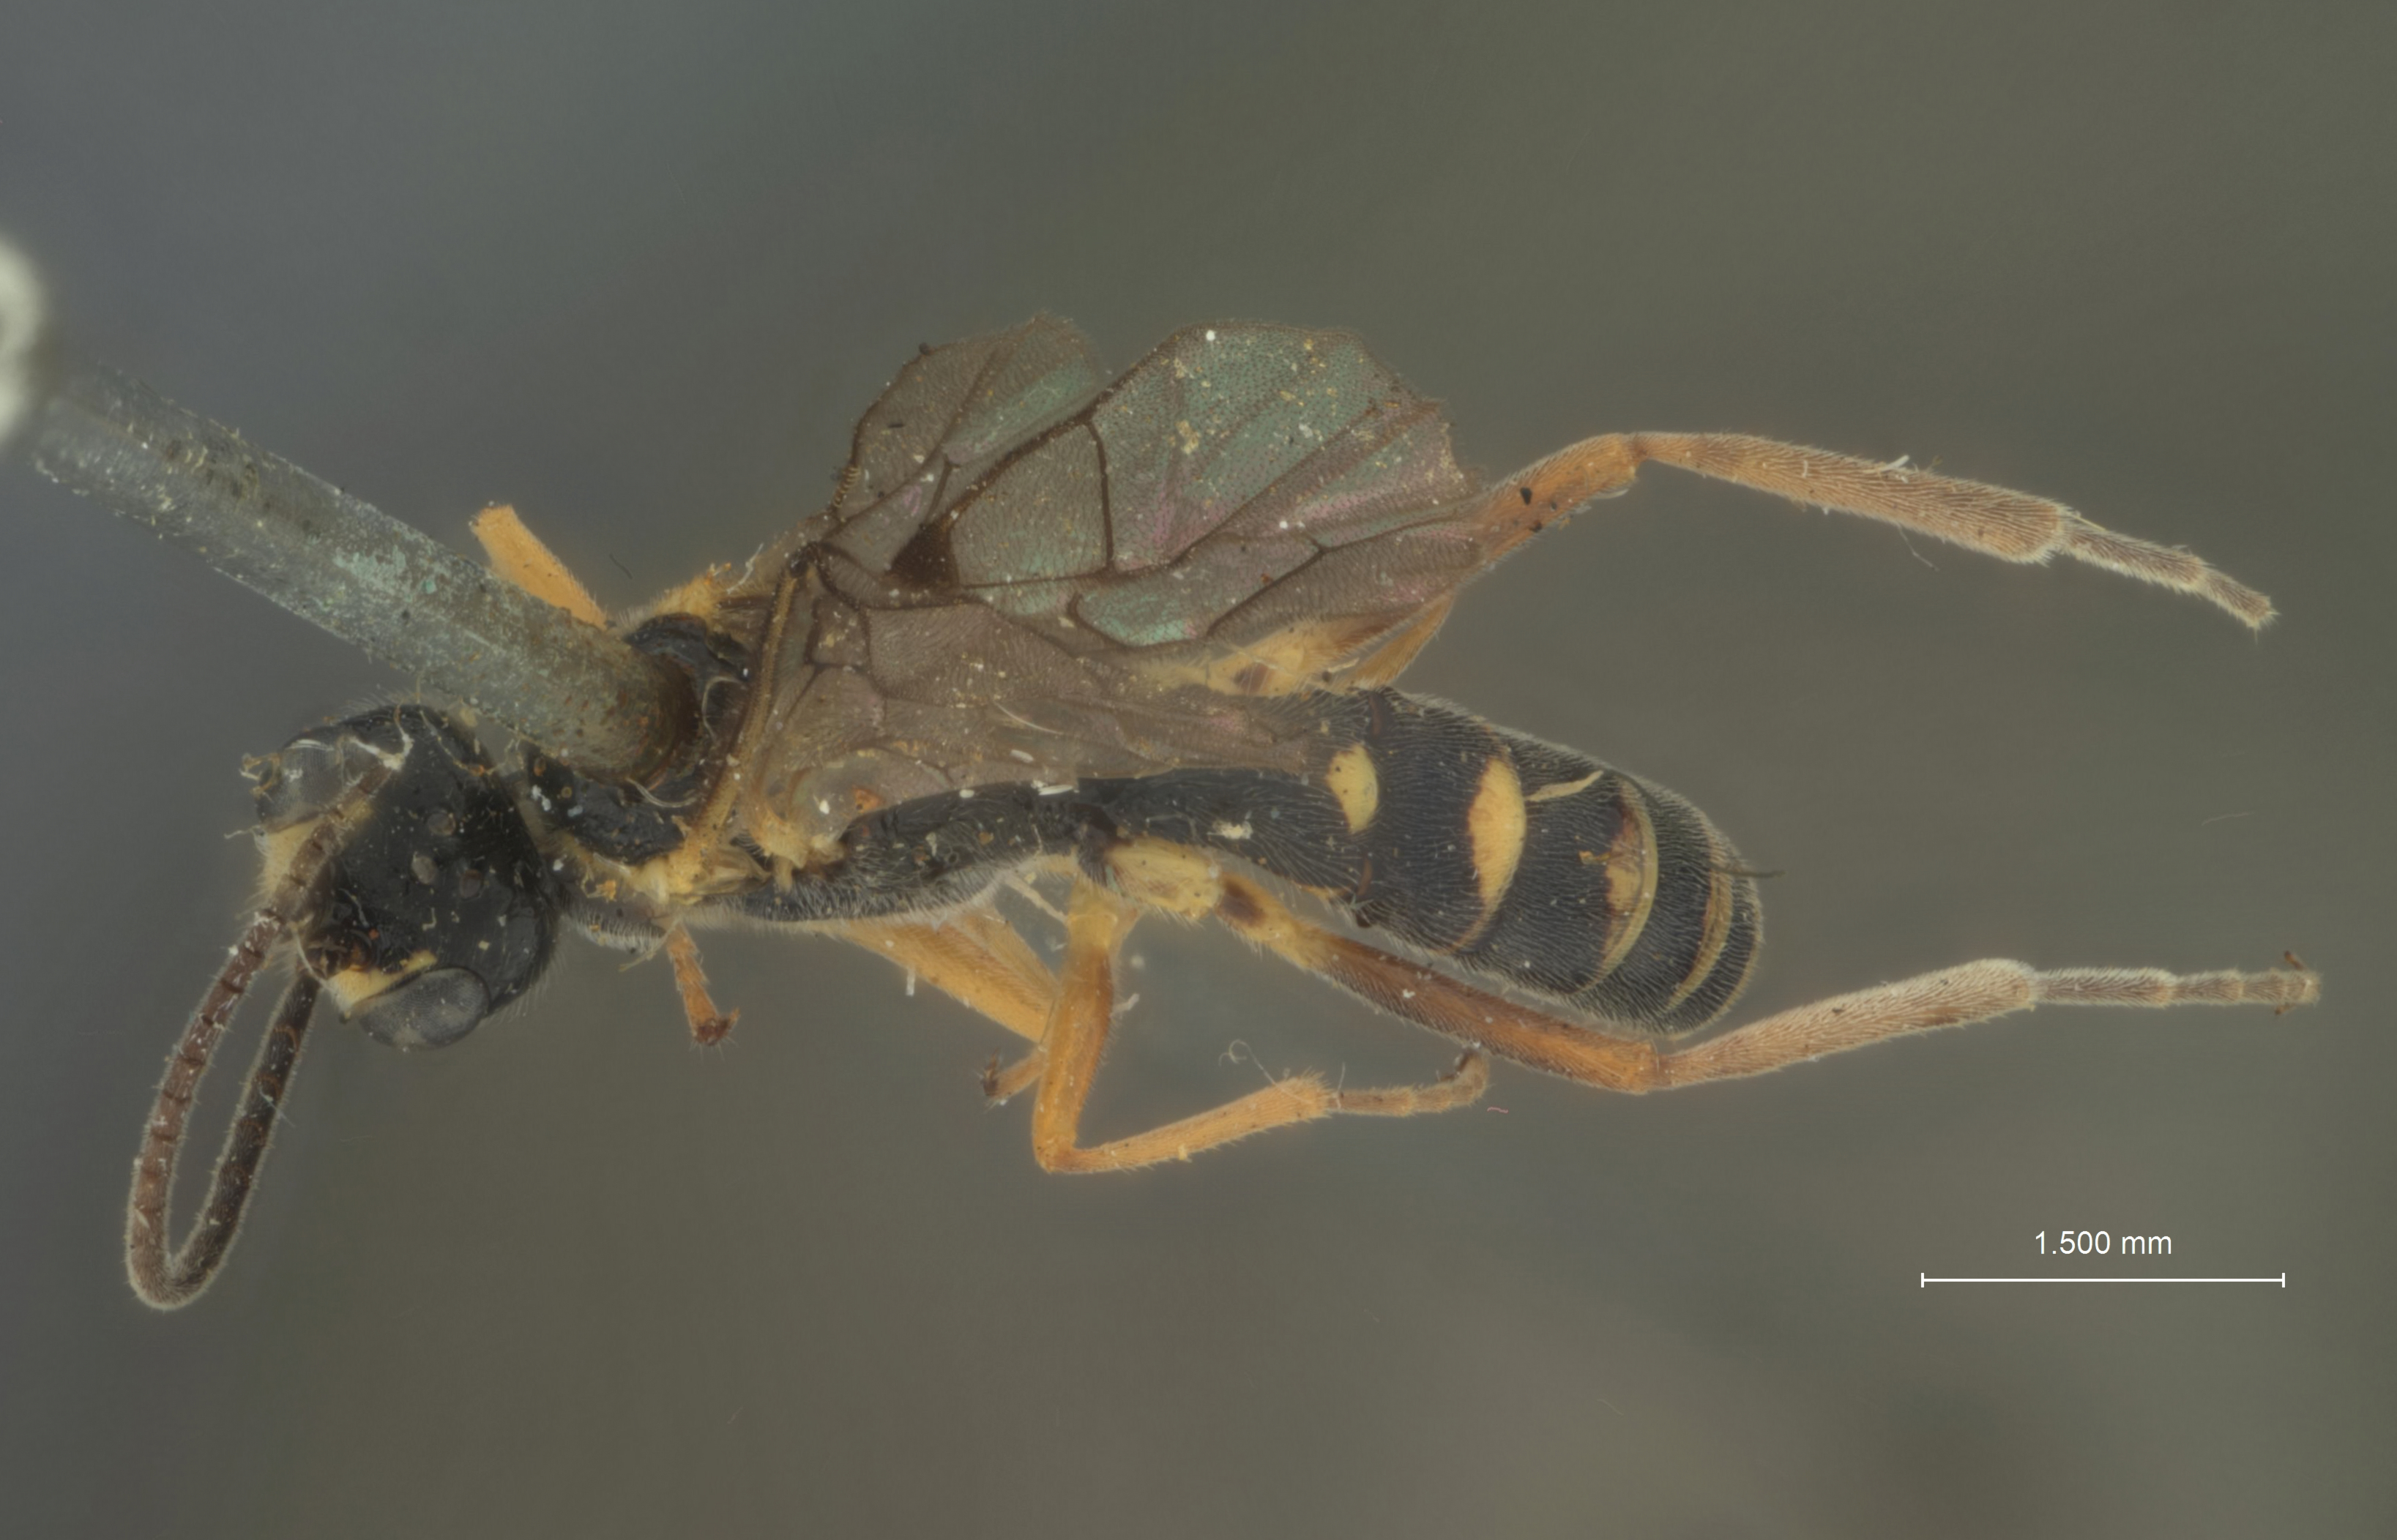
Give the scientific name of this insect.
Diaborus citrifrons
